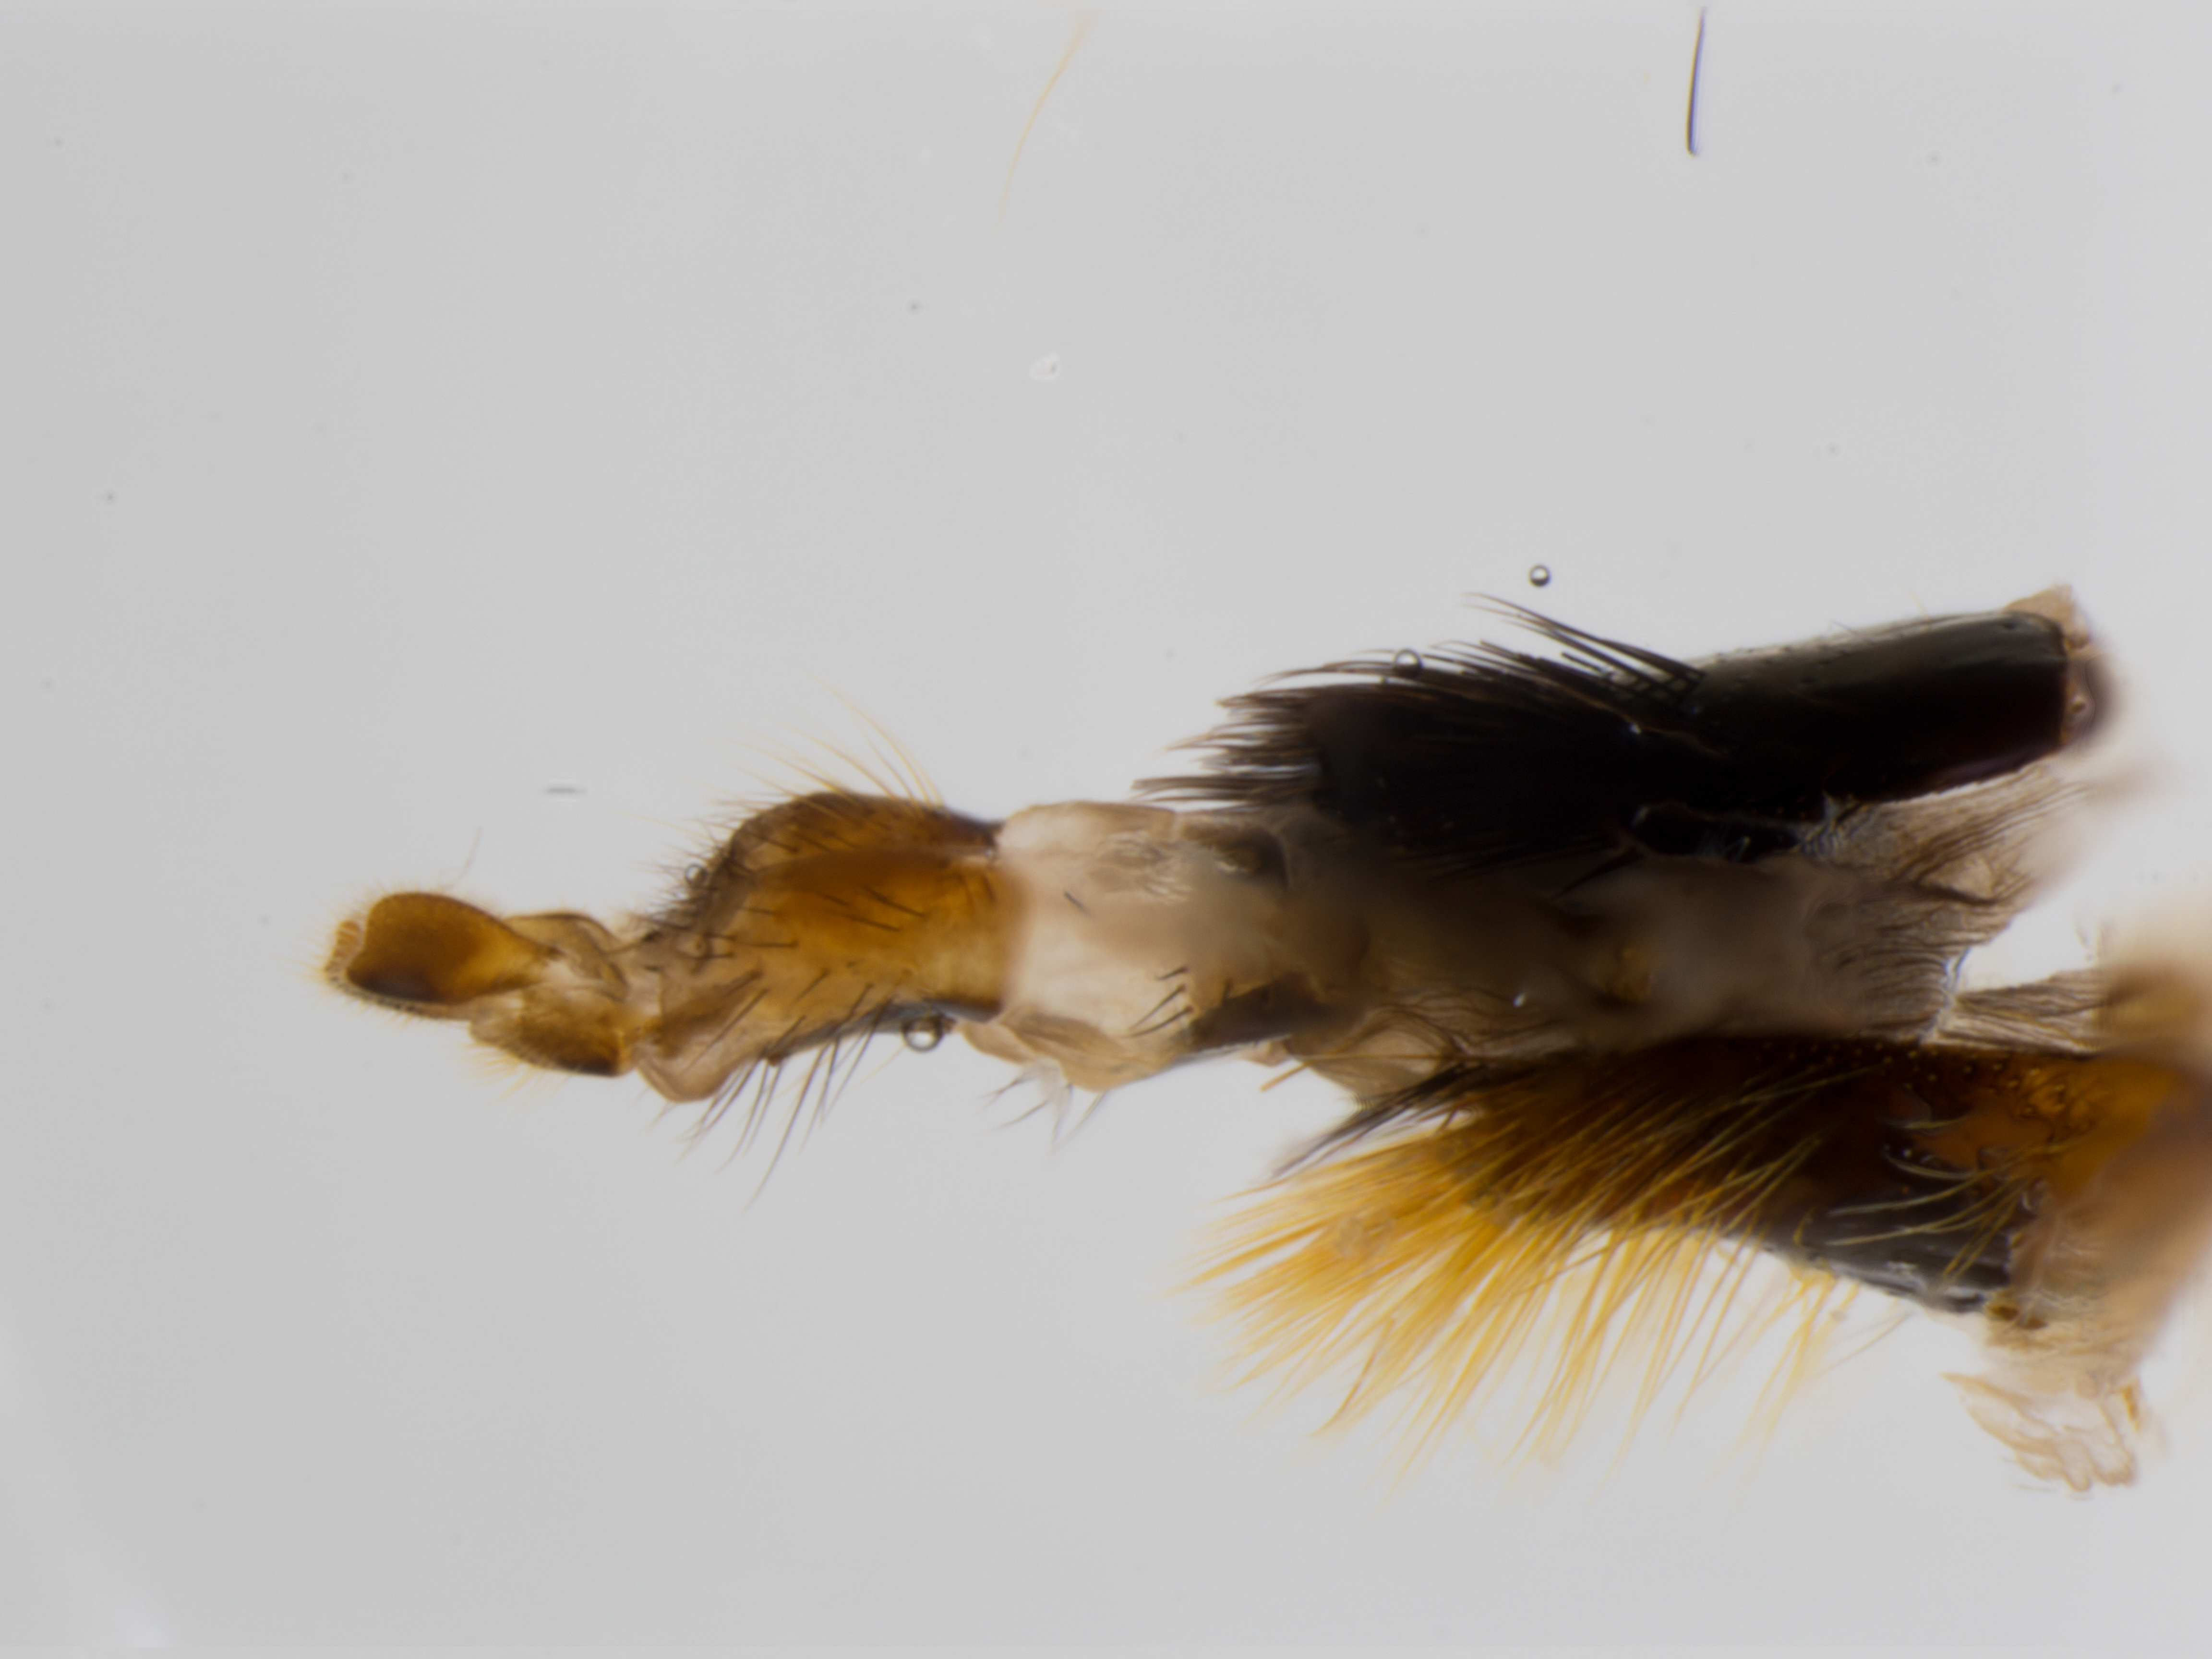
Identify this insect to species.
Aneriophora aureorufa
